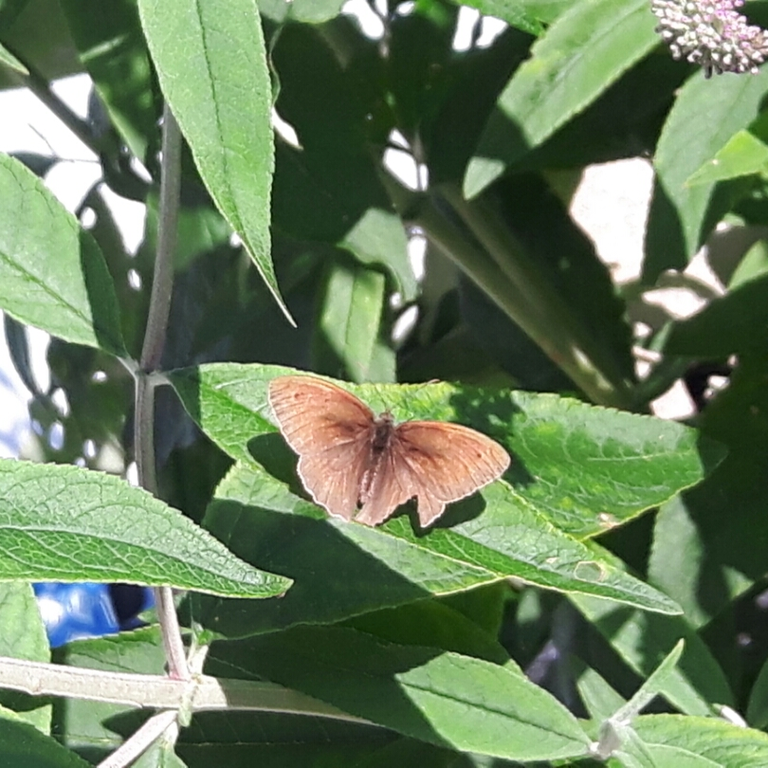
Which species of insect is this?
Maniola jurtina
